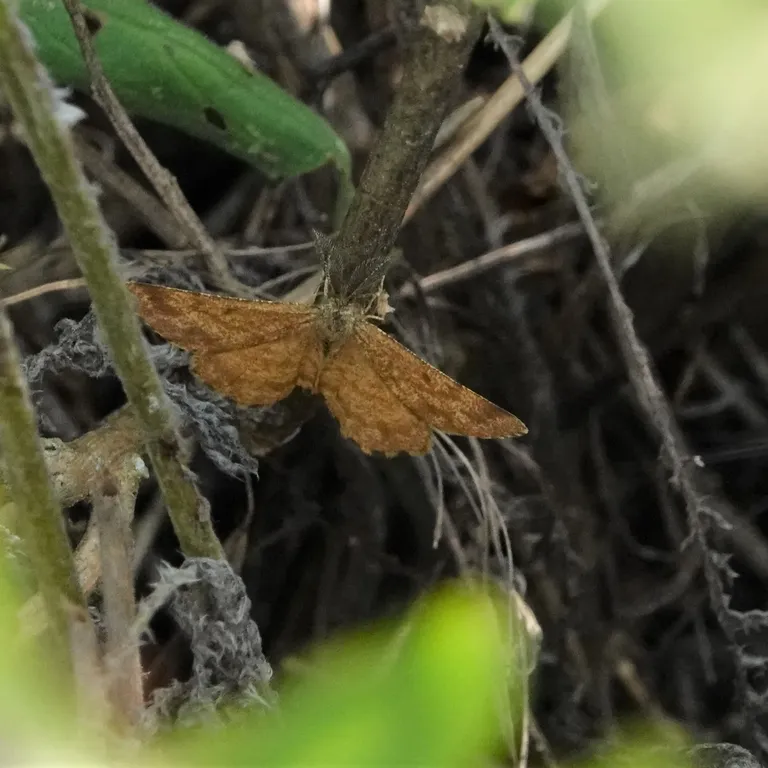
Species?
Ematurga atomaria
